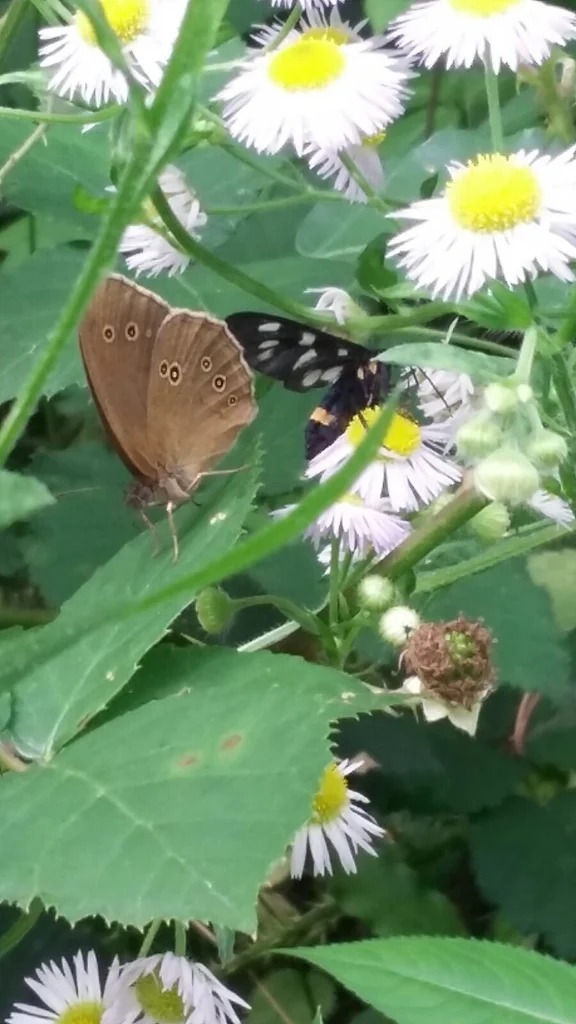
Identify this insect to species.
Aphantopus hyperantus
